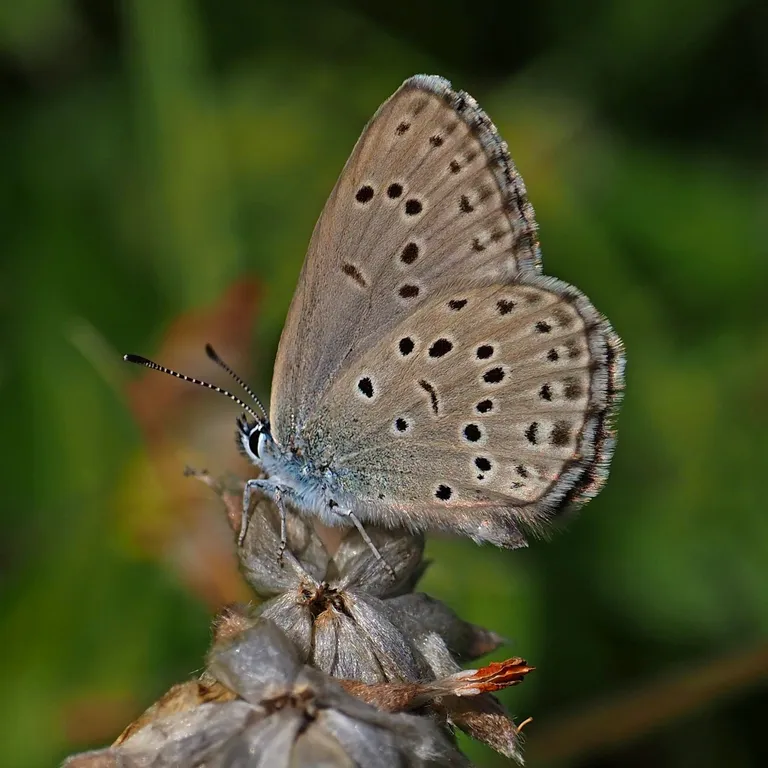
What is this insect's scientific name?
Phengaris alcon/rebeli
